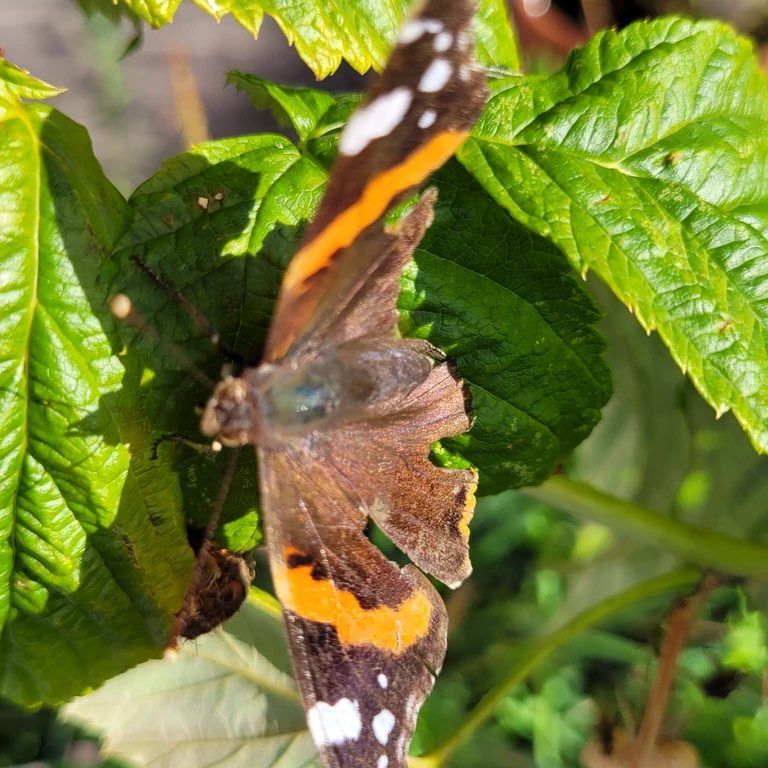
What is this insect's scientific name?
Vanessa atalanta
